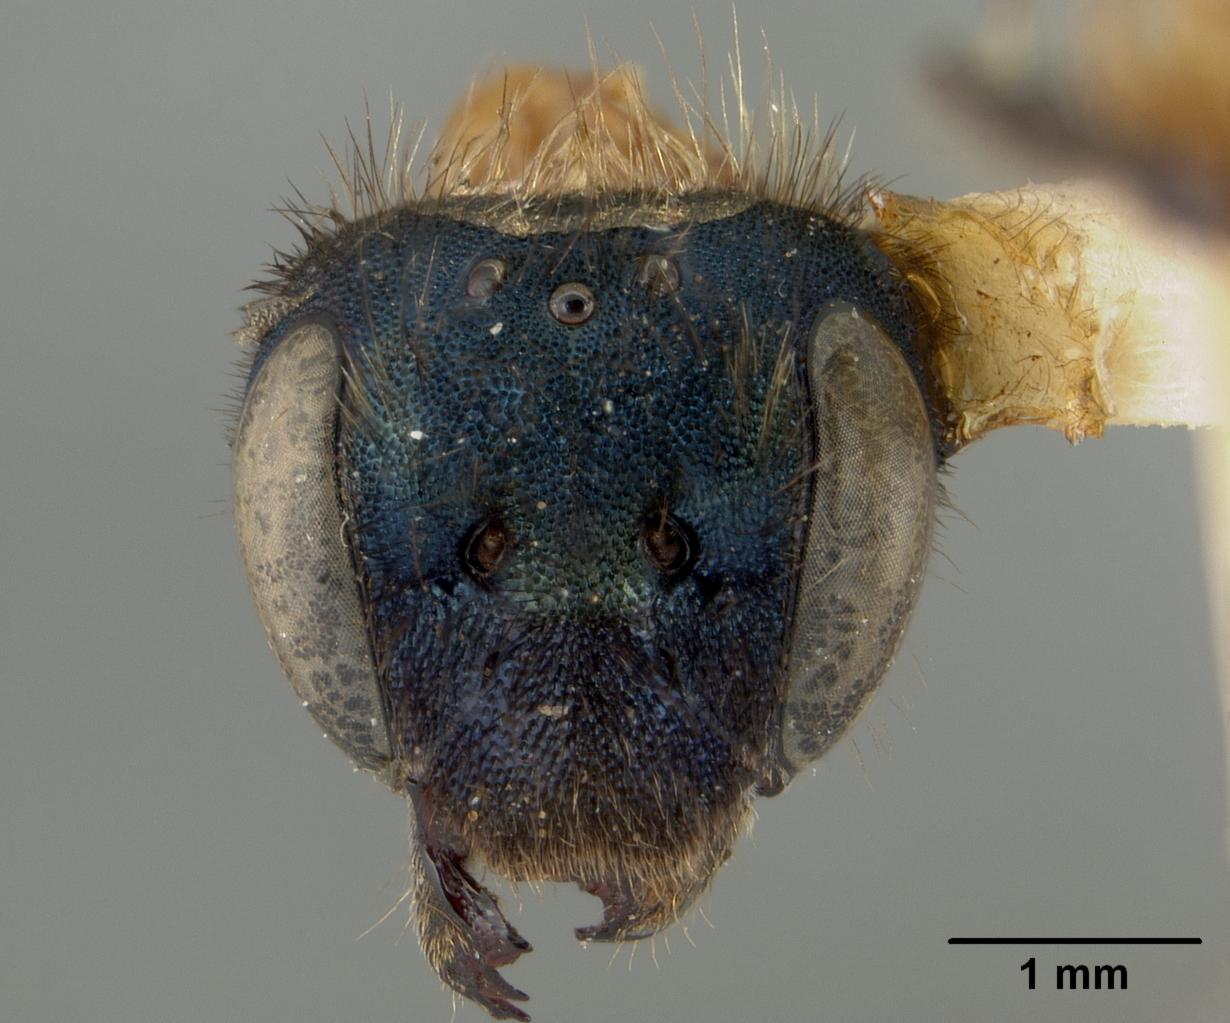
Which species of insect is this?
Osmia trevoris
